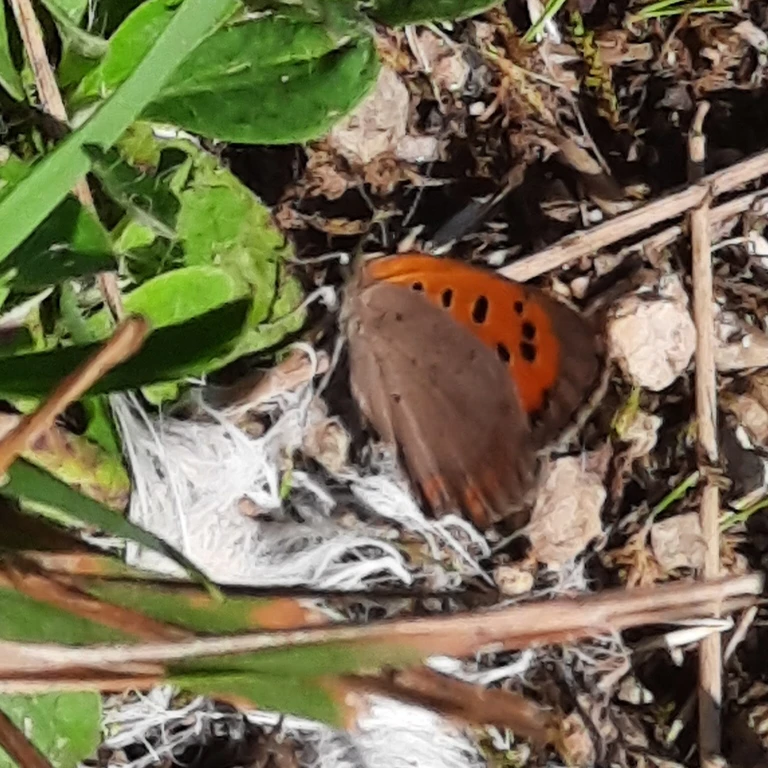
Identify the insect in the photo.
Lycaena phlaeas
